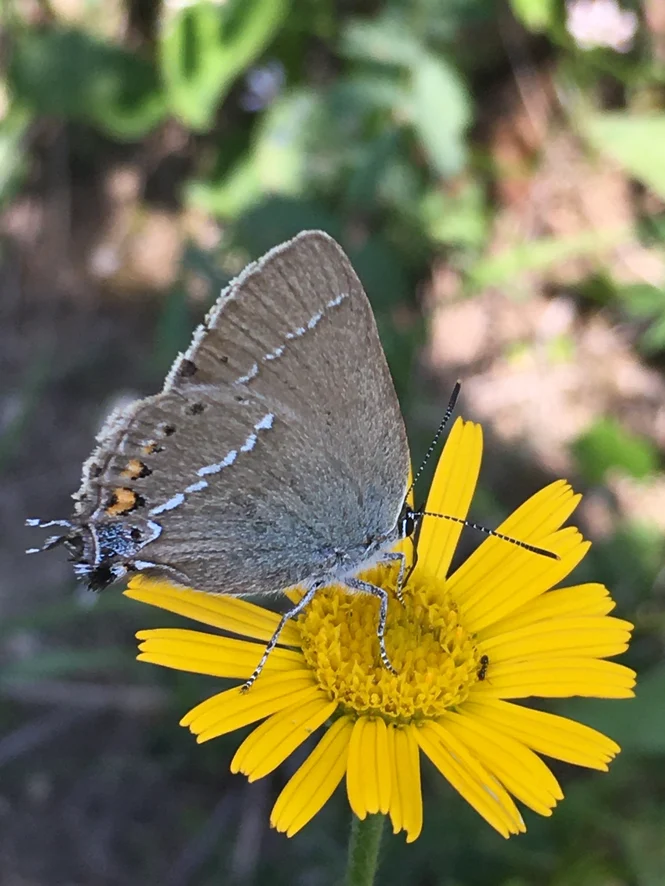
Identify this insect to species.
Satyrium spini (also Tuttiola spini)
